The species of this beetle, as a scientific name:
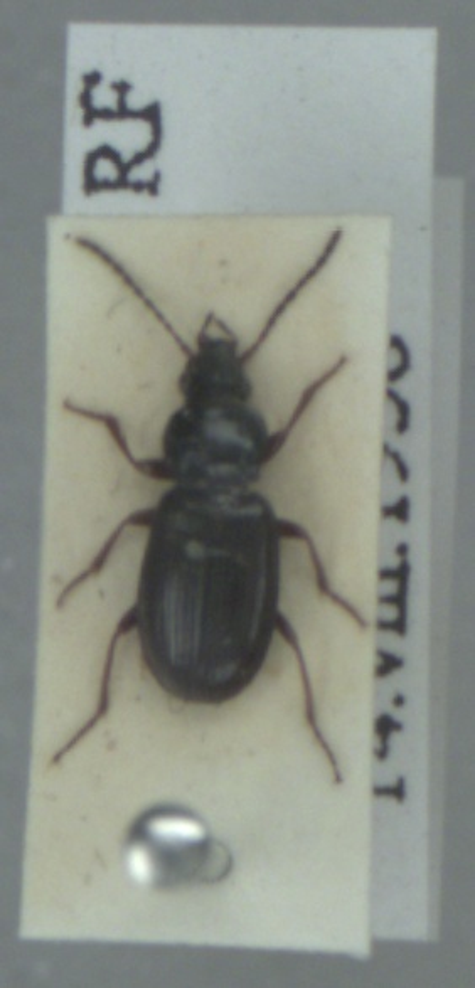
Pterostichus strenuus
